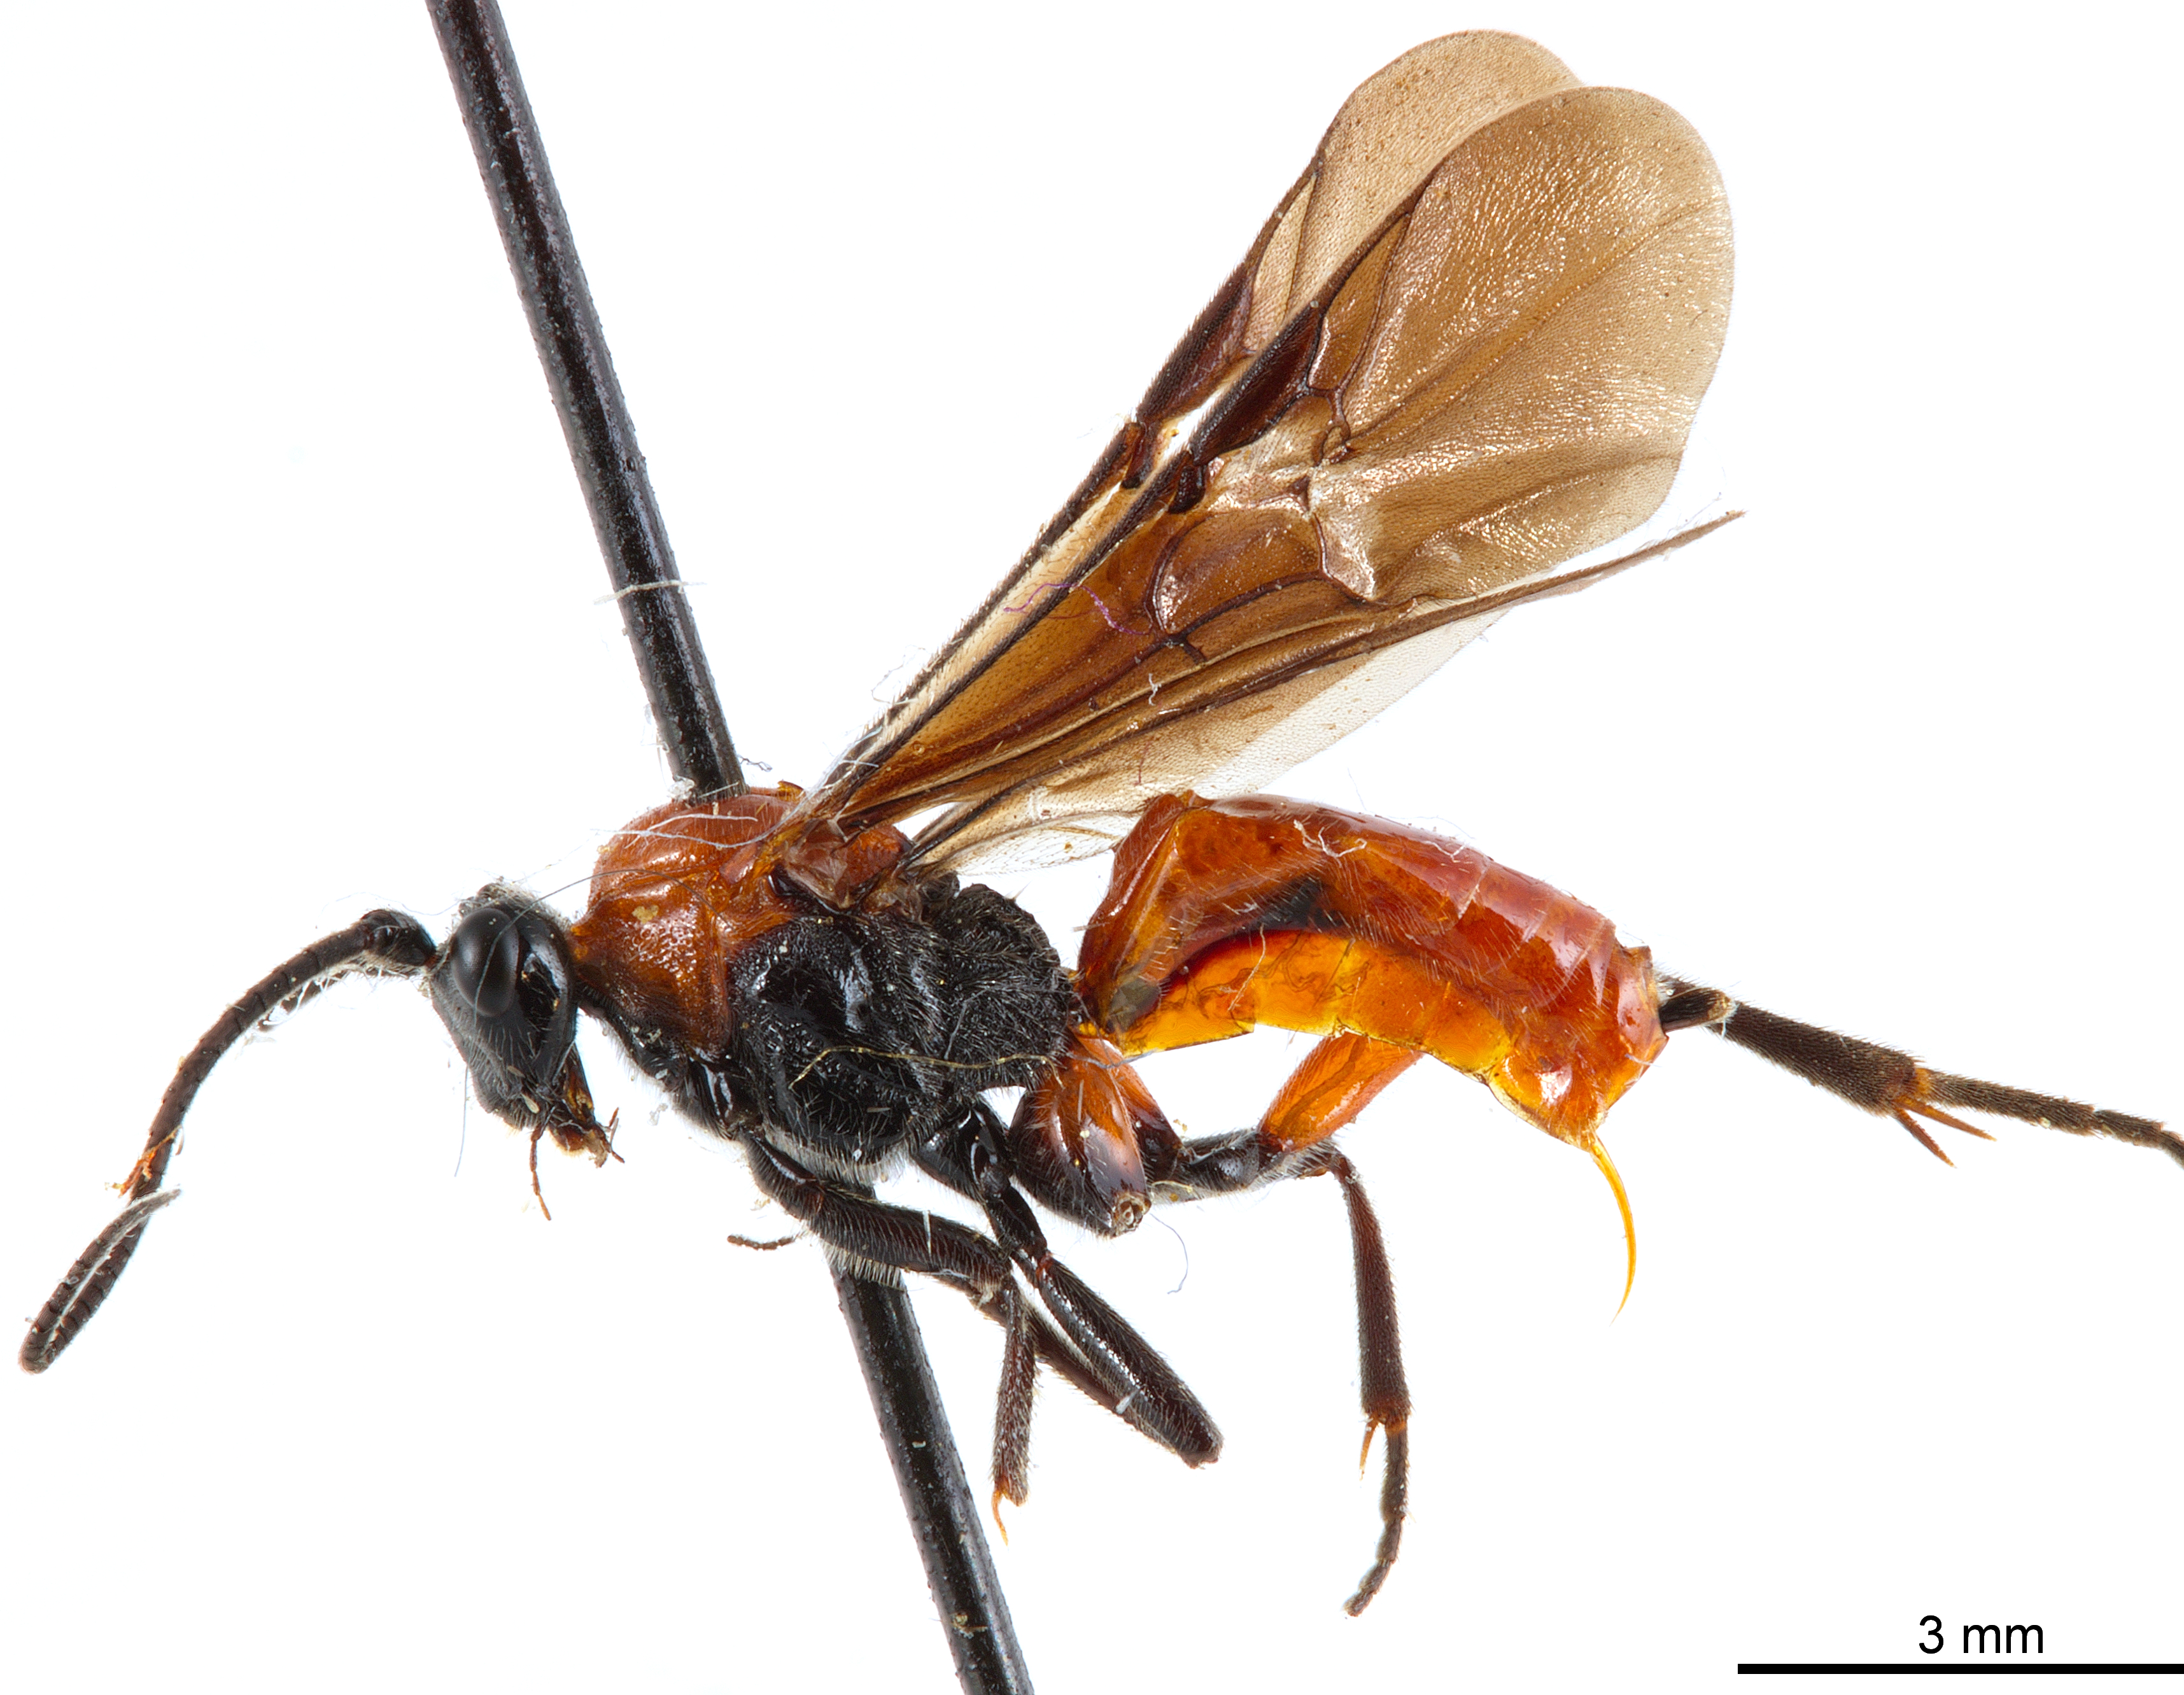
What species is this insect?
Crassomicrodus divisus
